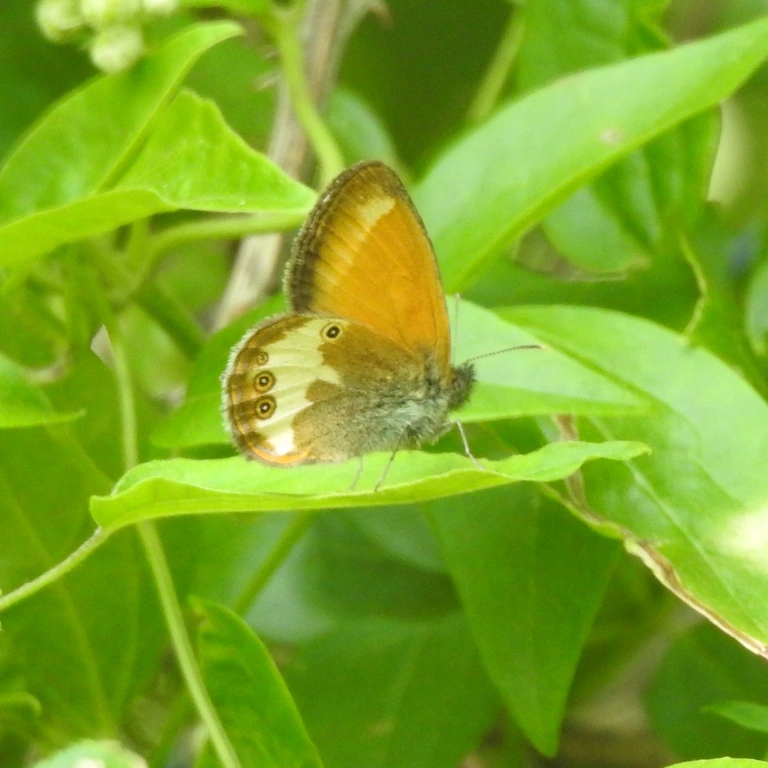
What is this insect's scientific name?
Coenonympha arcania
